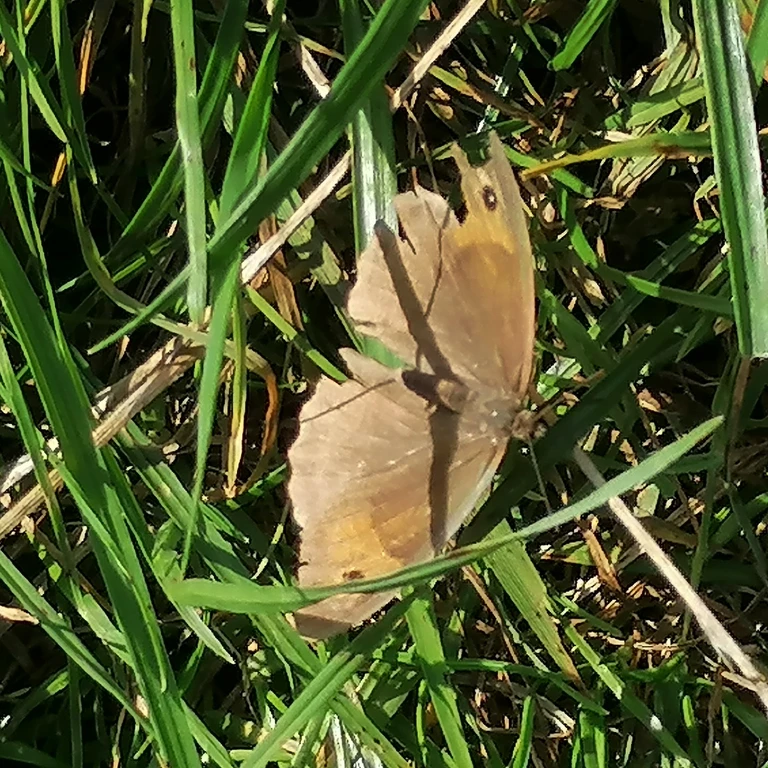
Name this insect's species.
Maniola jurtina
